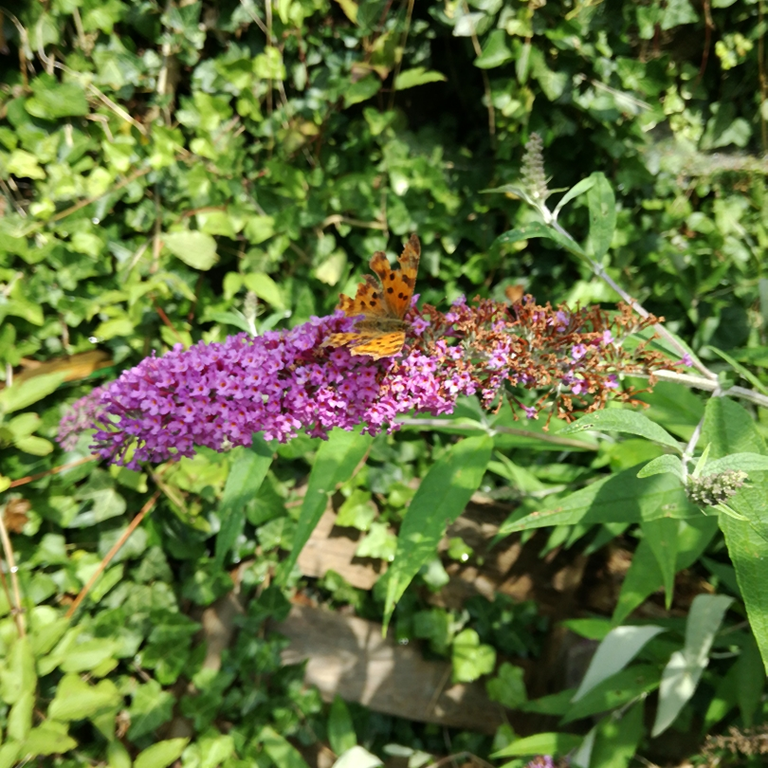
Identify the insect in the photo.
Polygonia c-album
